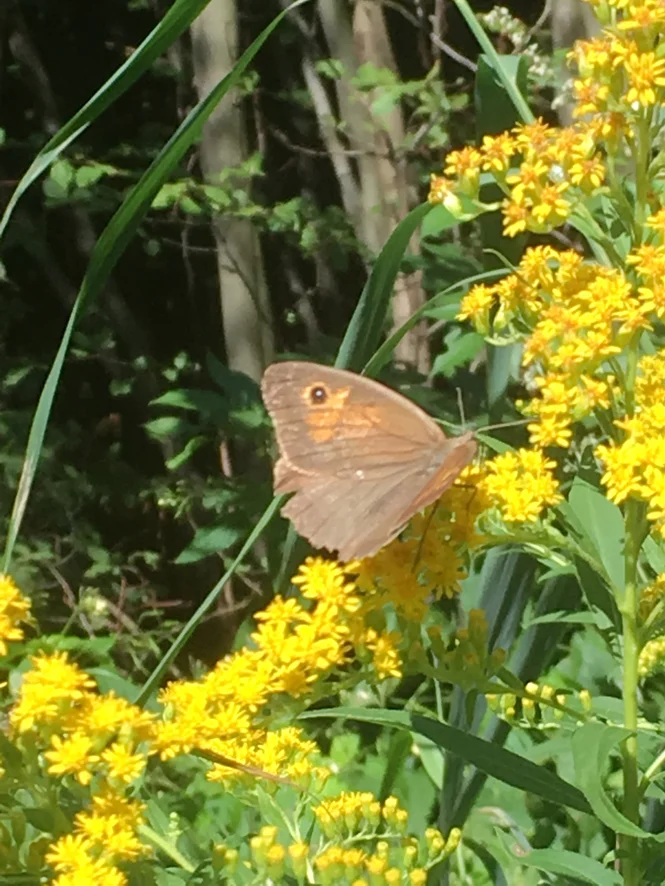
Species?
Maniola jurtina
